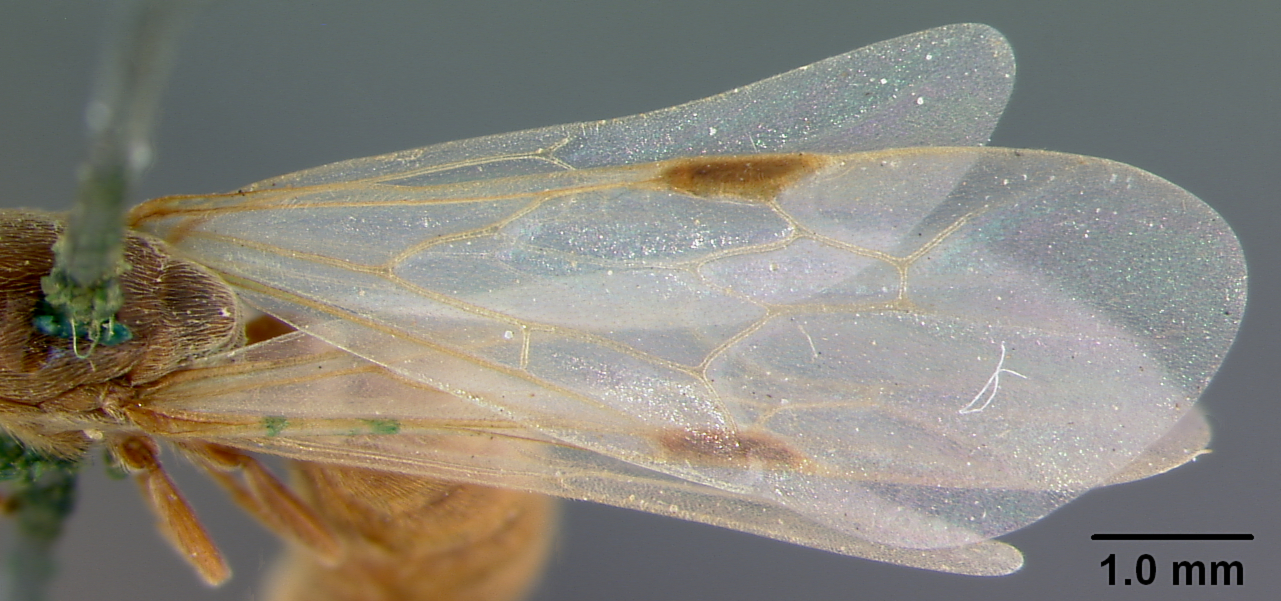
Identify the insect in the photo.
Labidus minor
